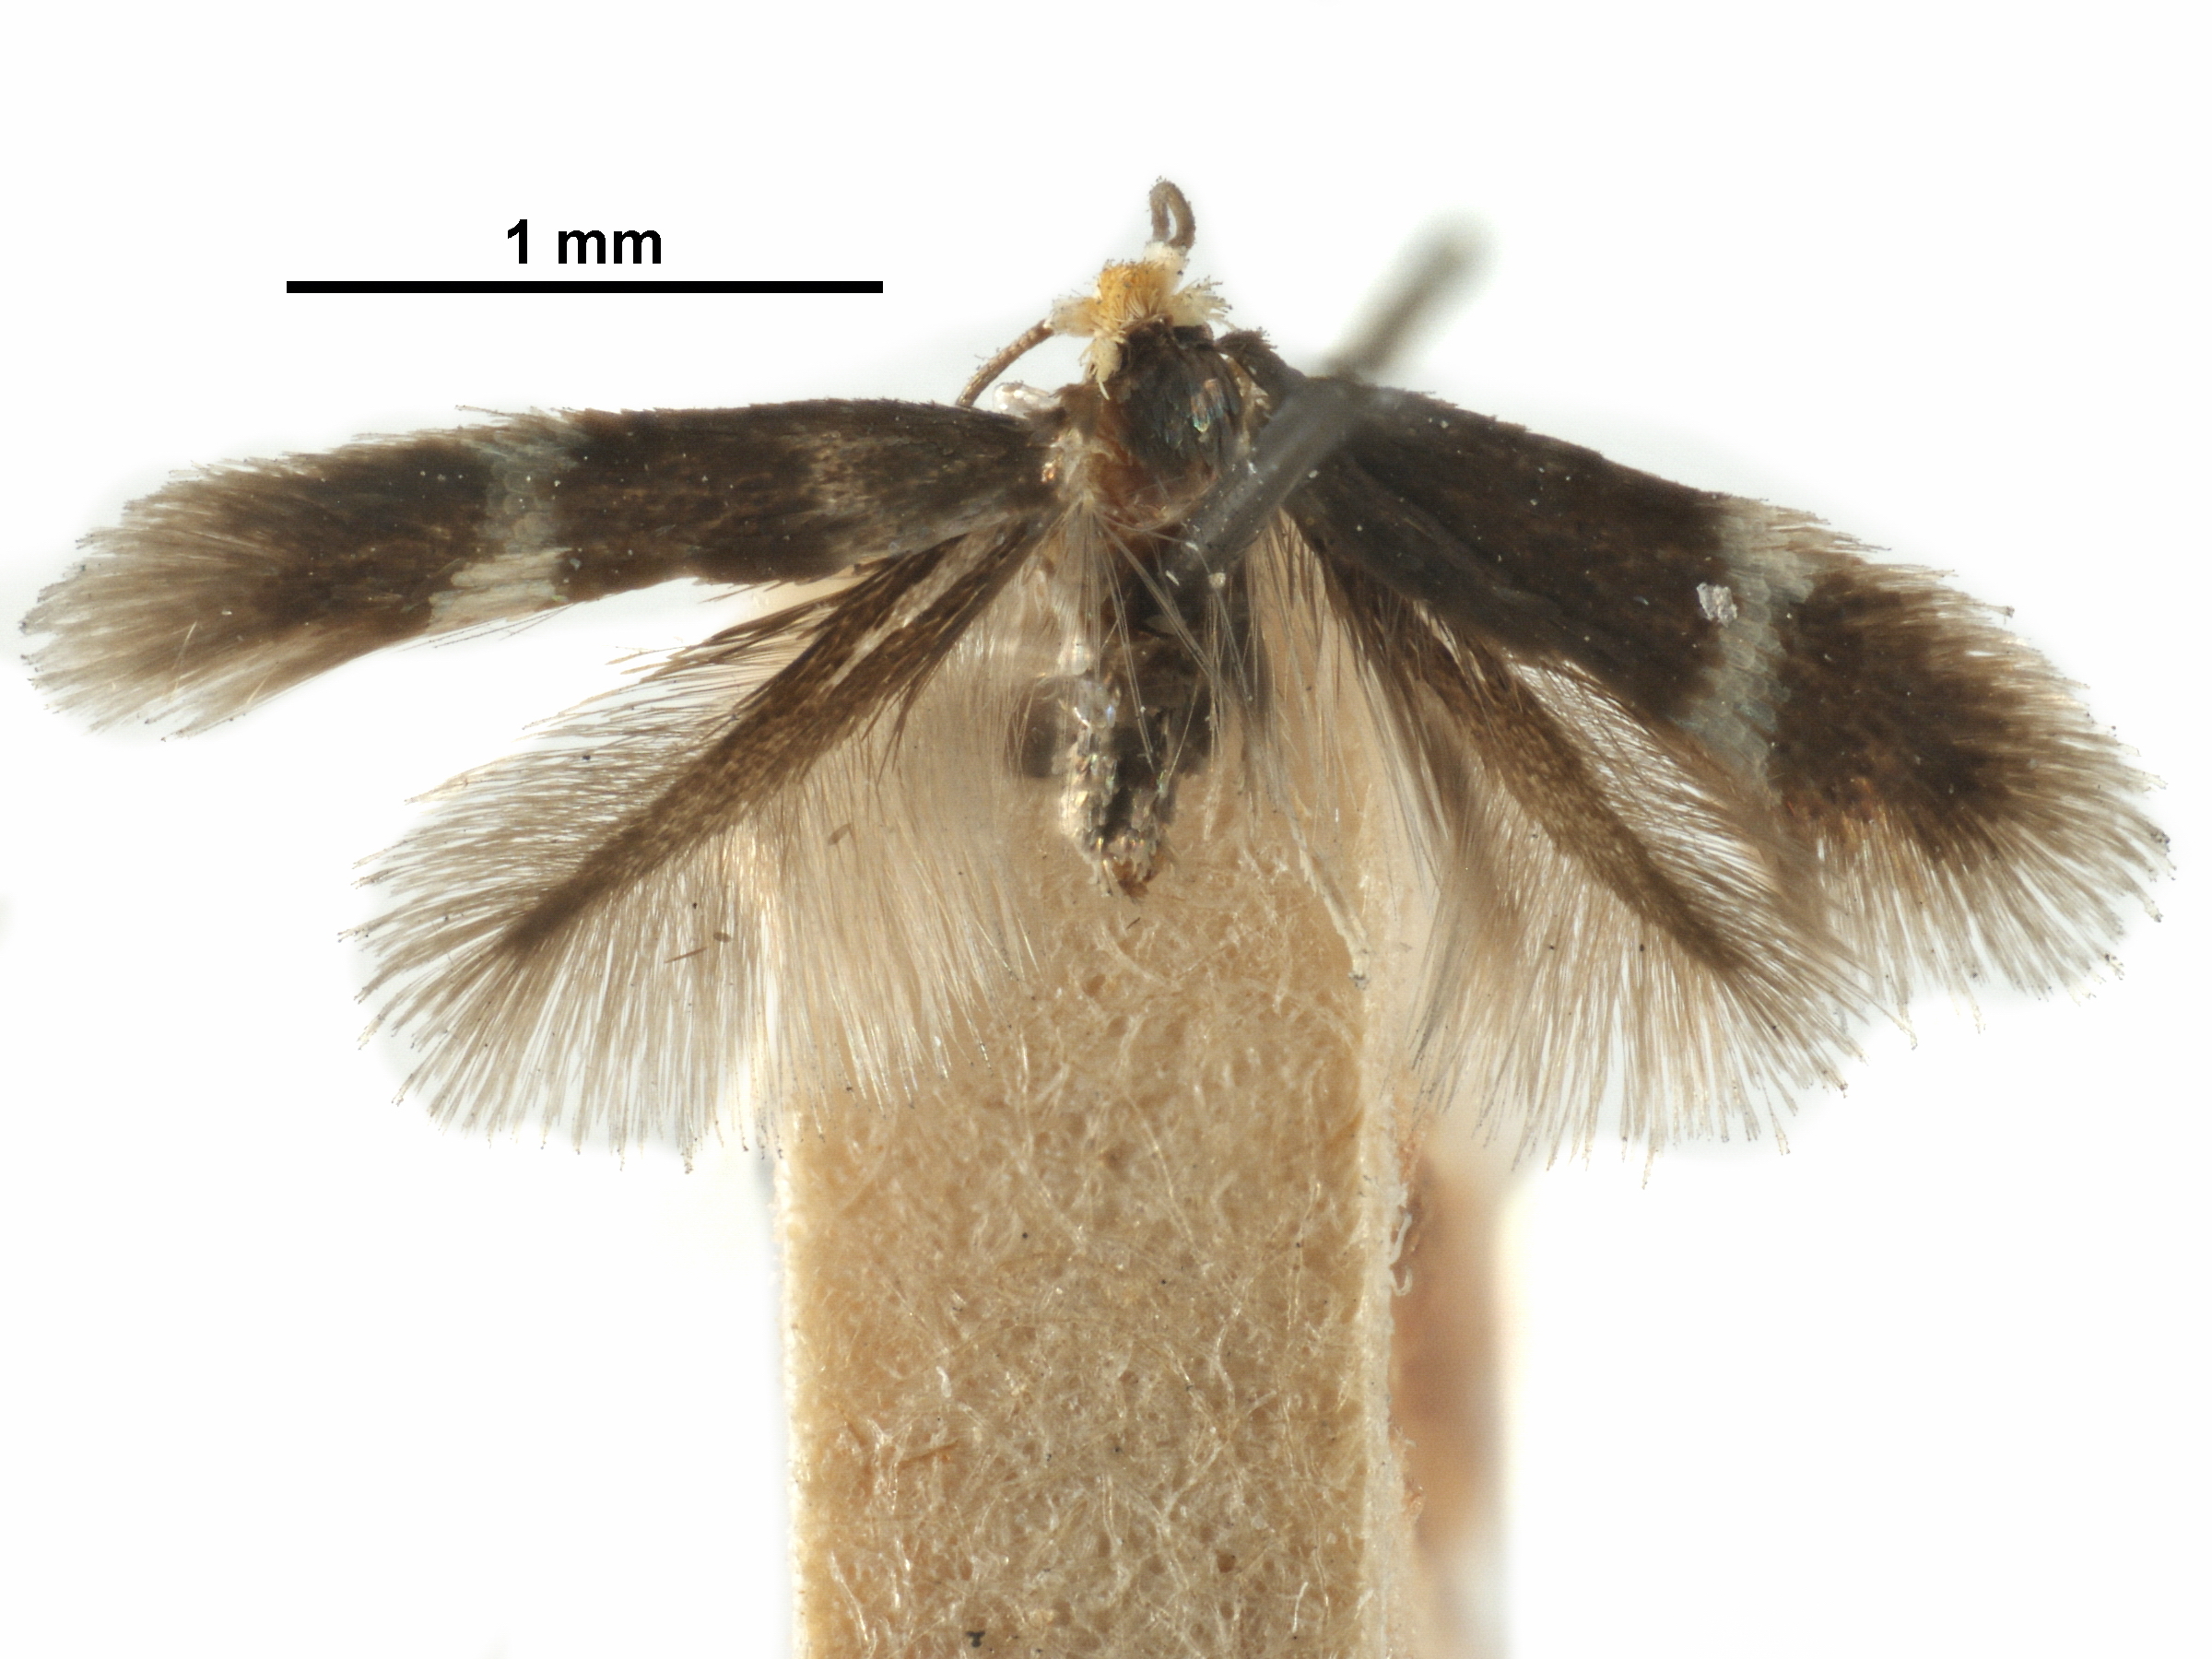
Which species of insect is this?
Stigmella altella
